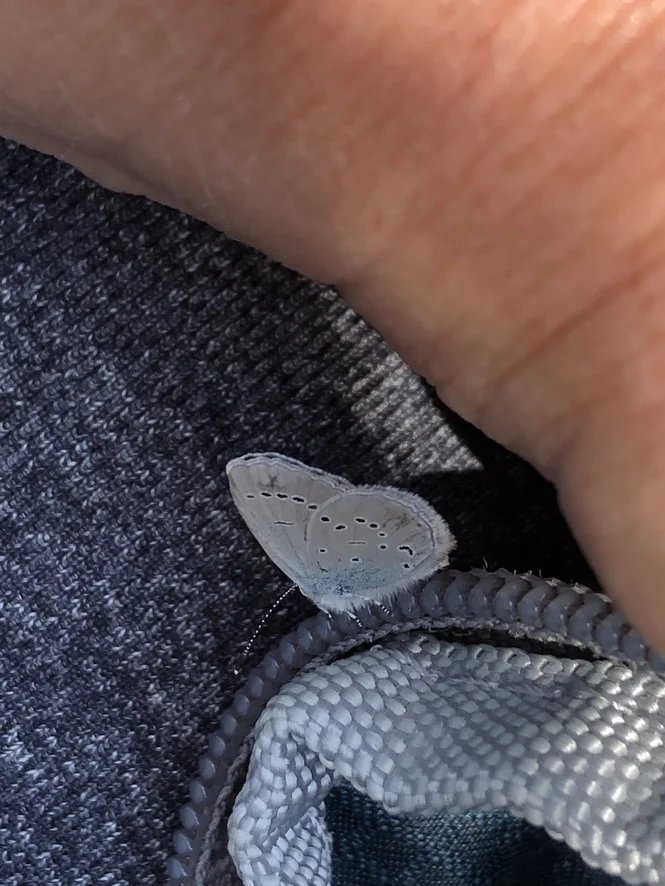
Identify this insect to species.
Cupido minimus
